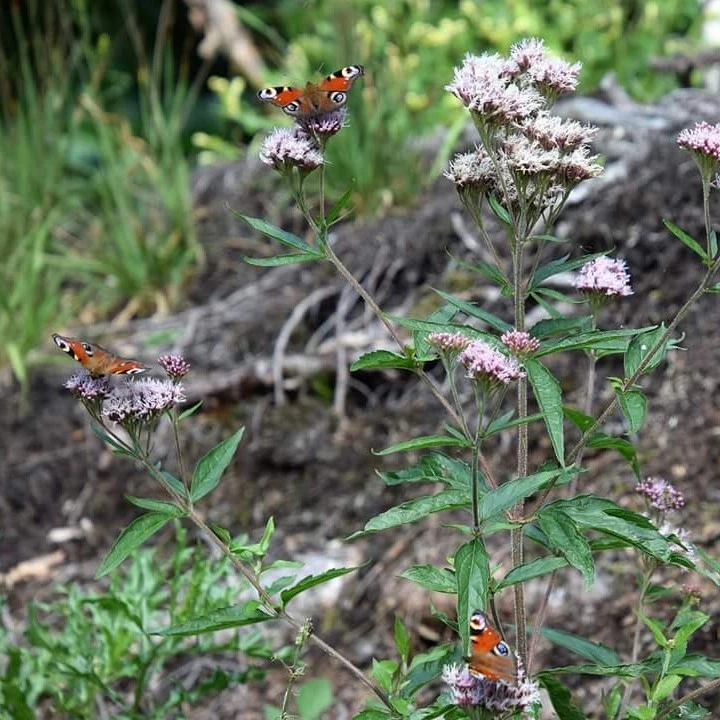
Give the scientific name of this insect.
Aglais io
